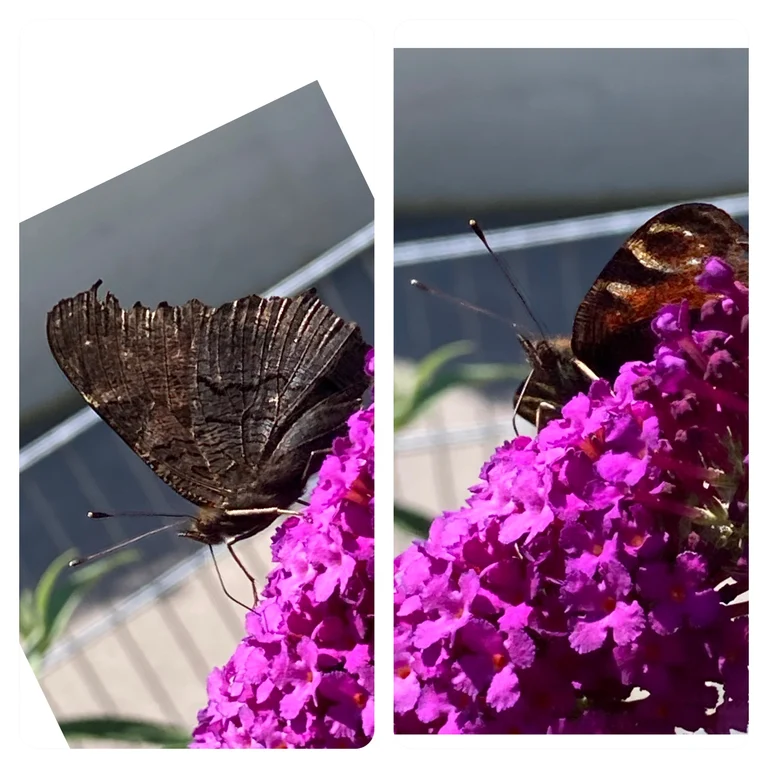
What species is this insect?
Aglais io
